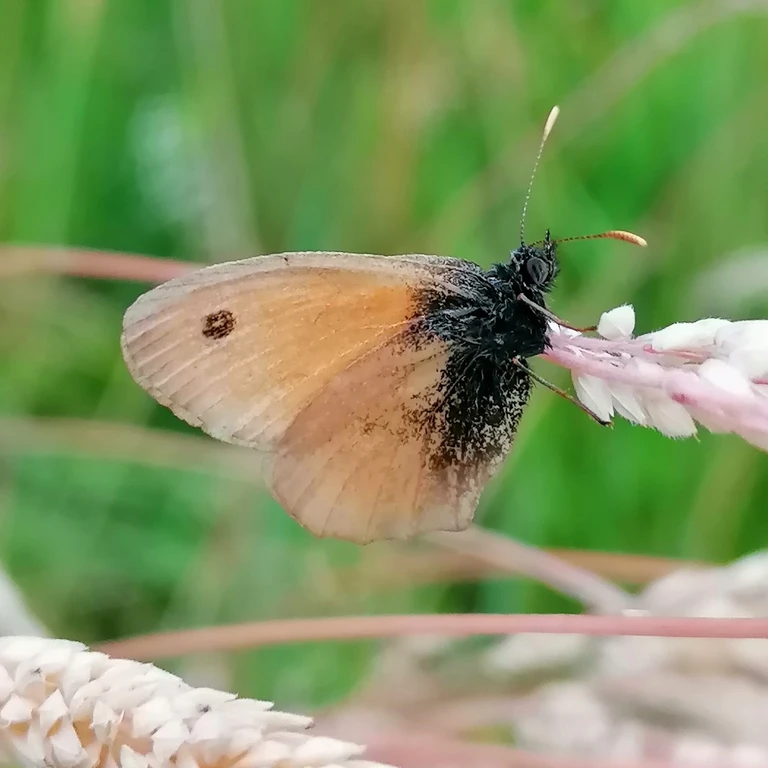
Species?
Coenonympha pamphilus
